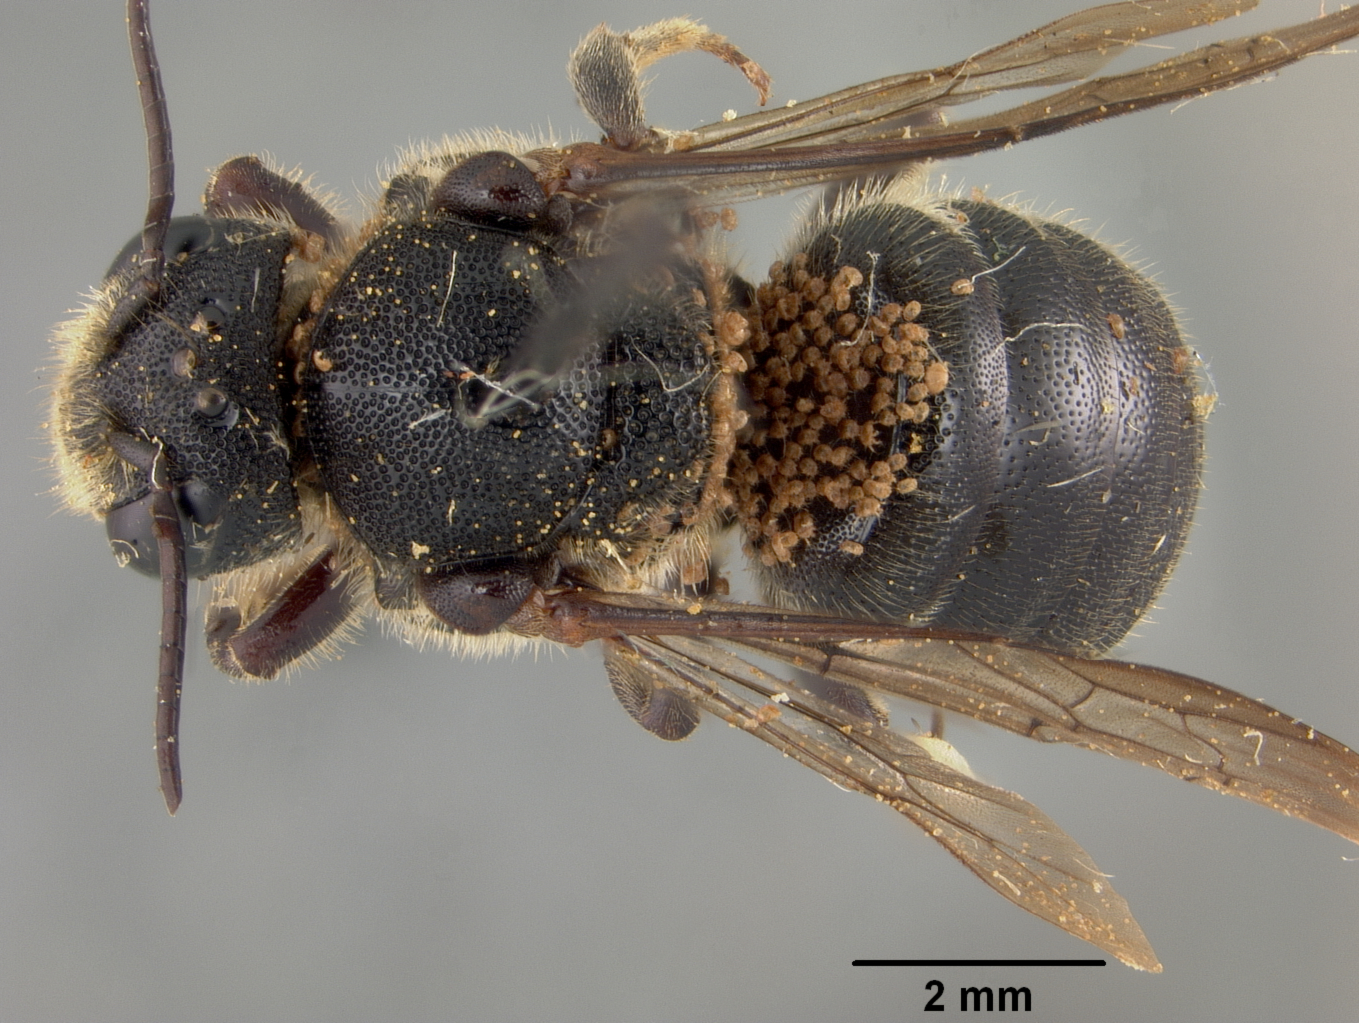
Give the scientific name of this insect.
Stelis aterrima
